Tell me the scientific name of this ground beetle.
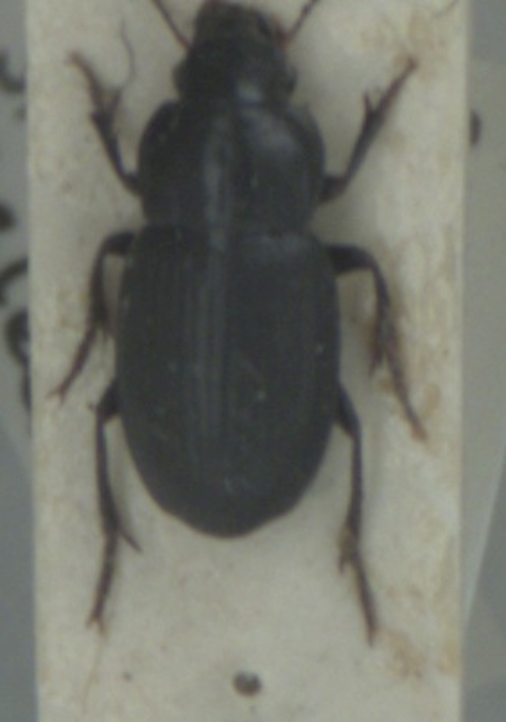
Harpalus neglectus
